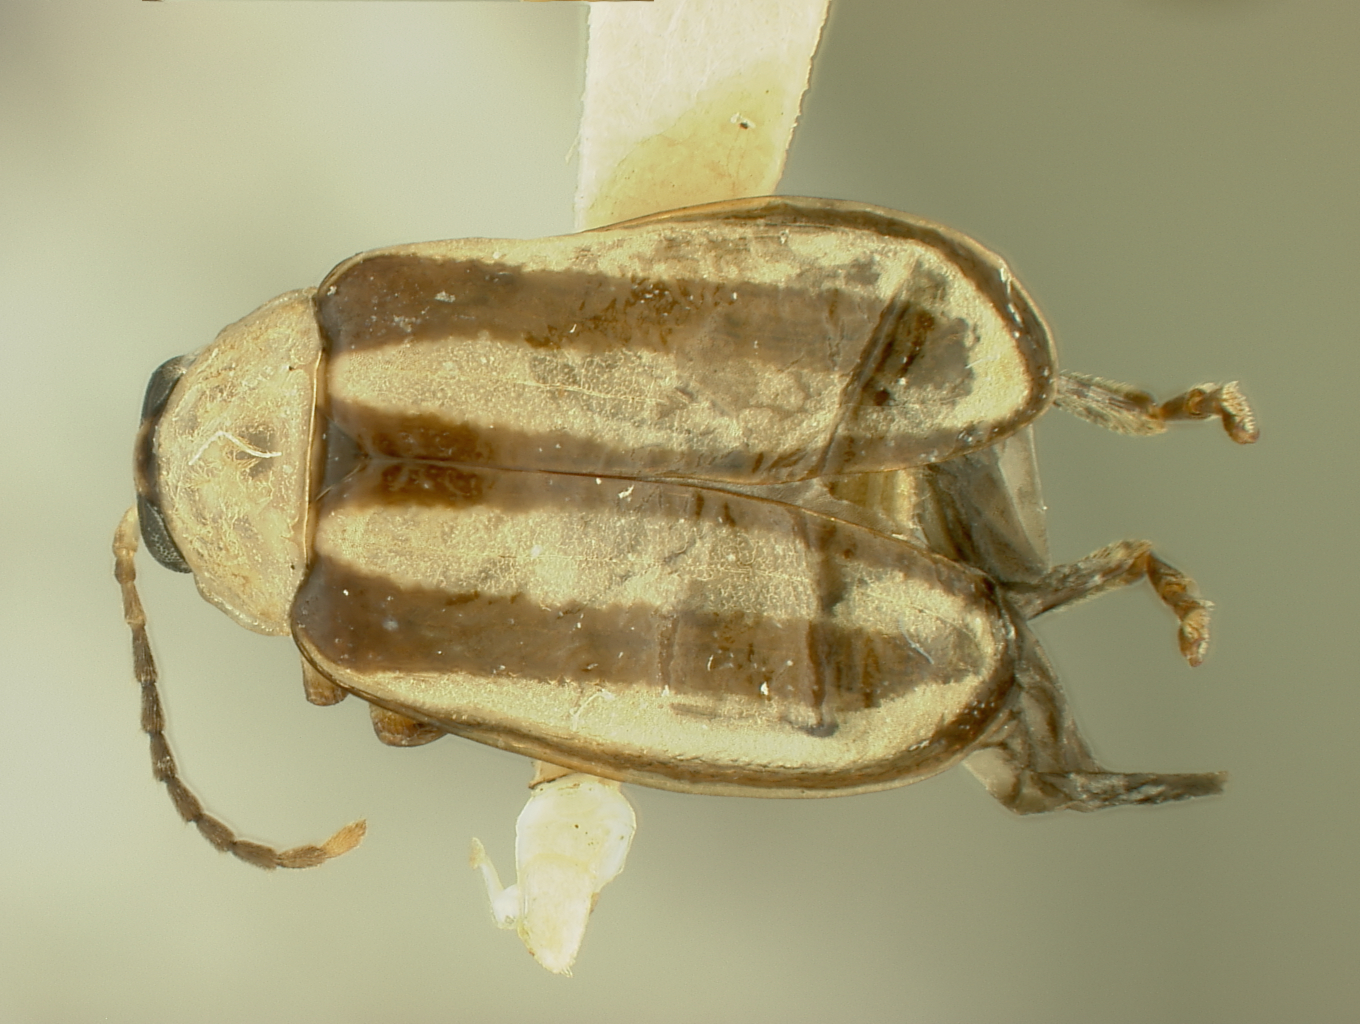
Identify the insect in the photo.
Disonycha barberi
